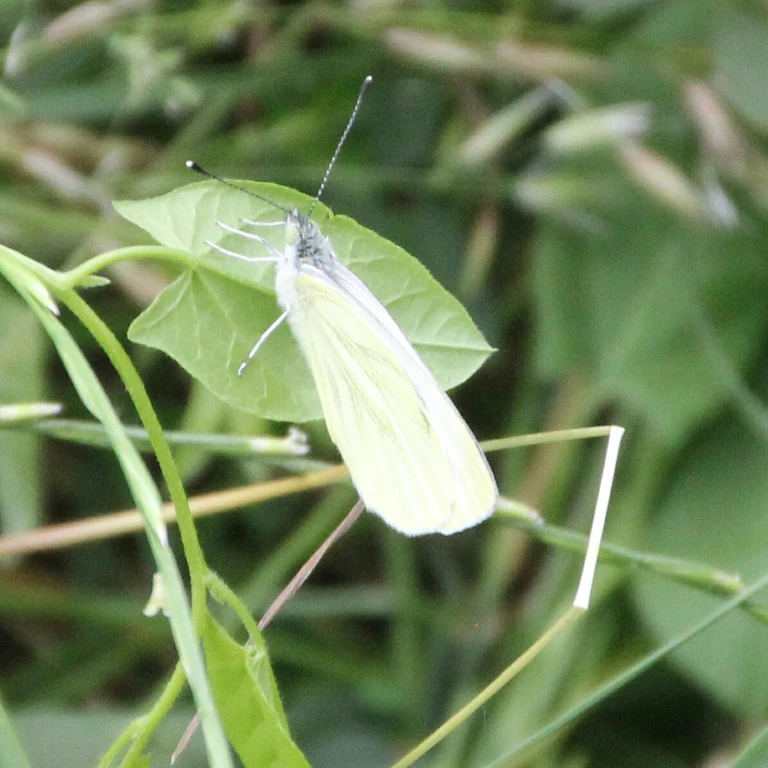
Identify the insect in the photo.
Pieris napi
